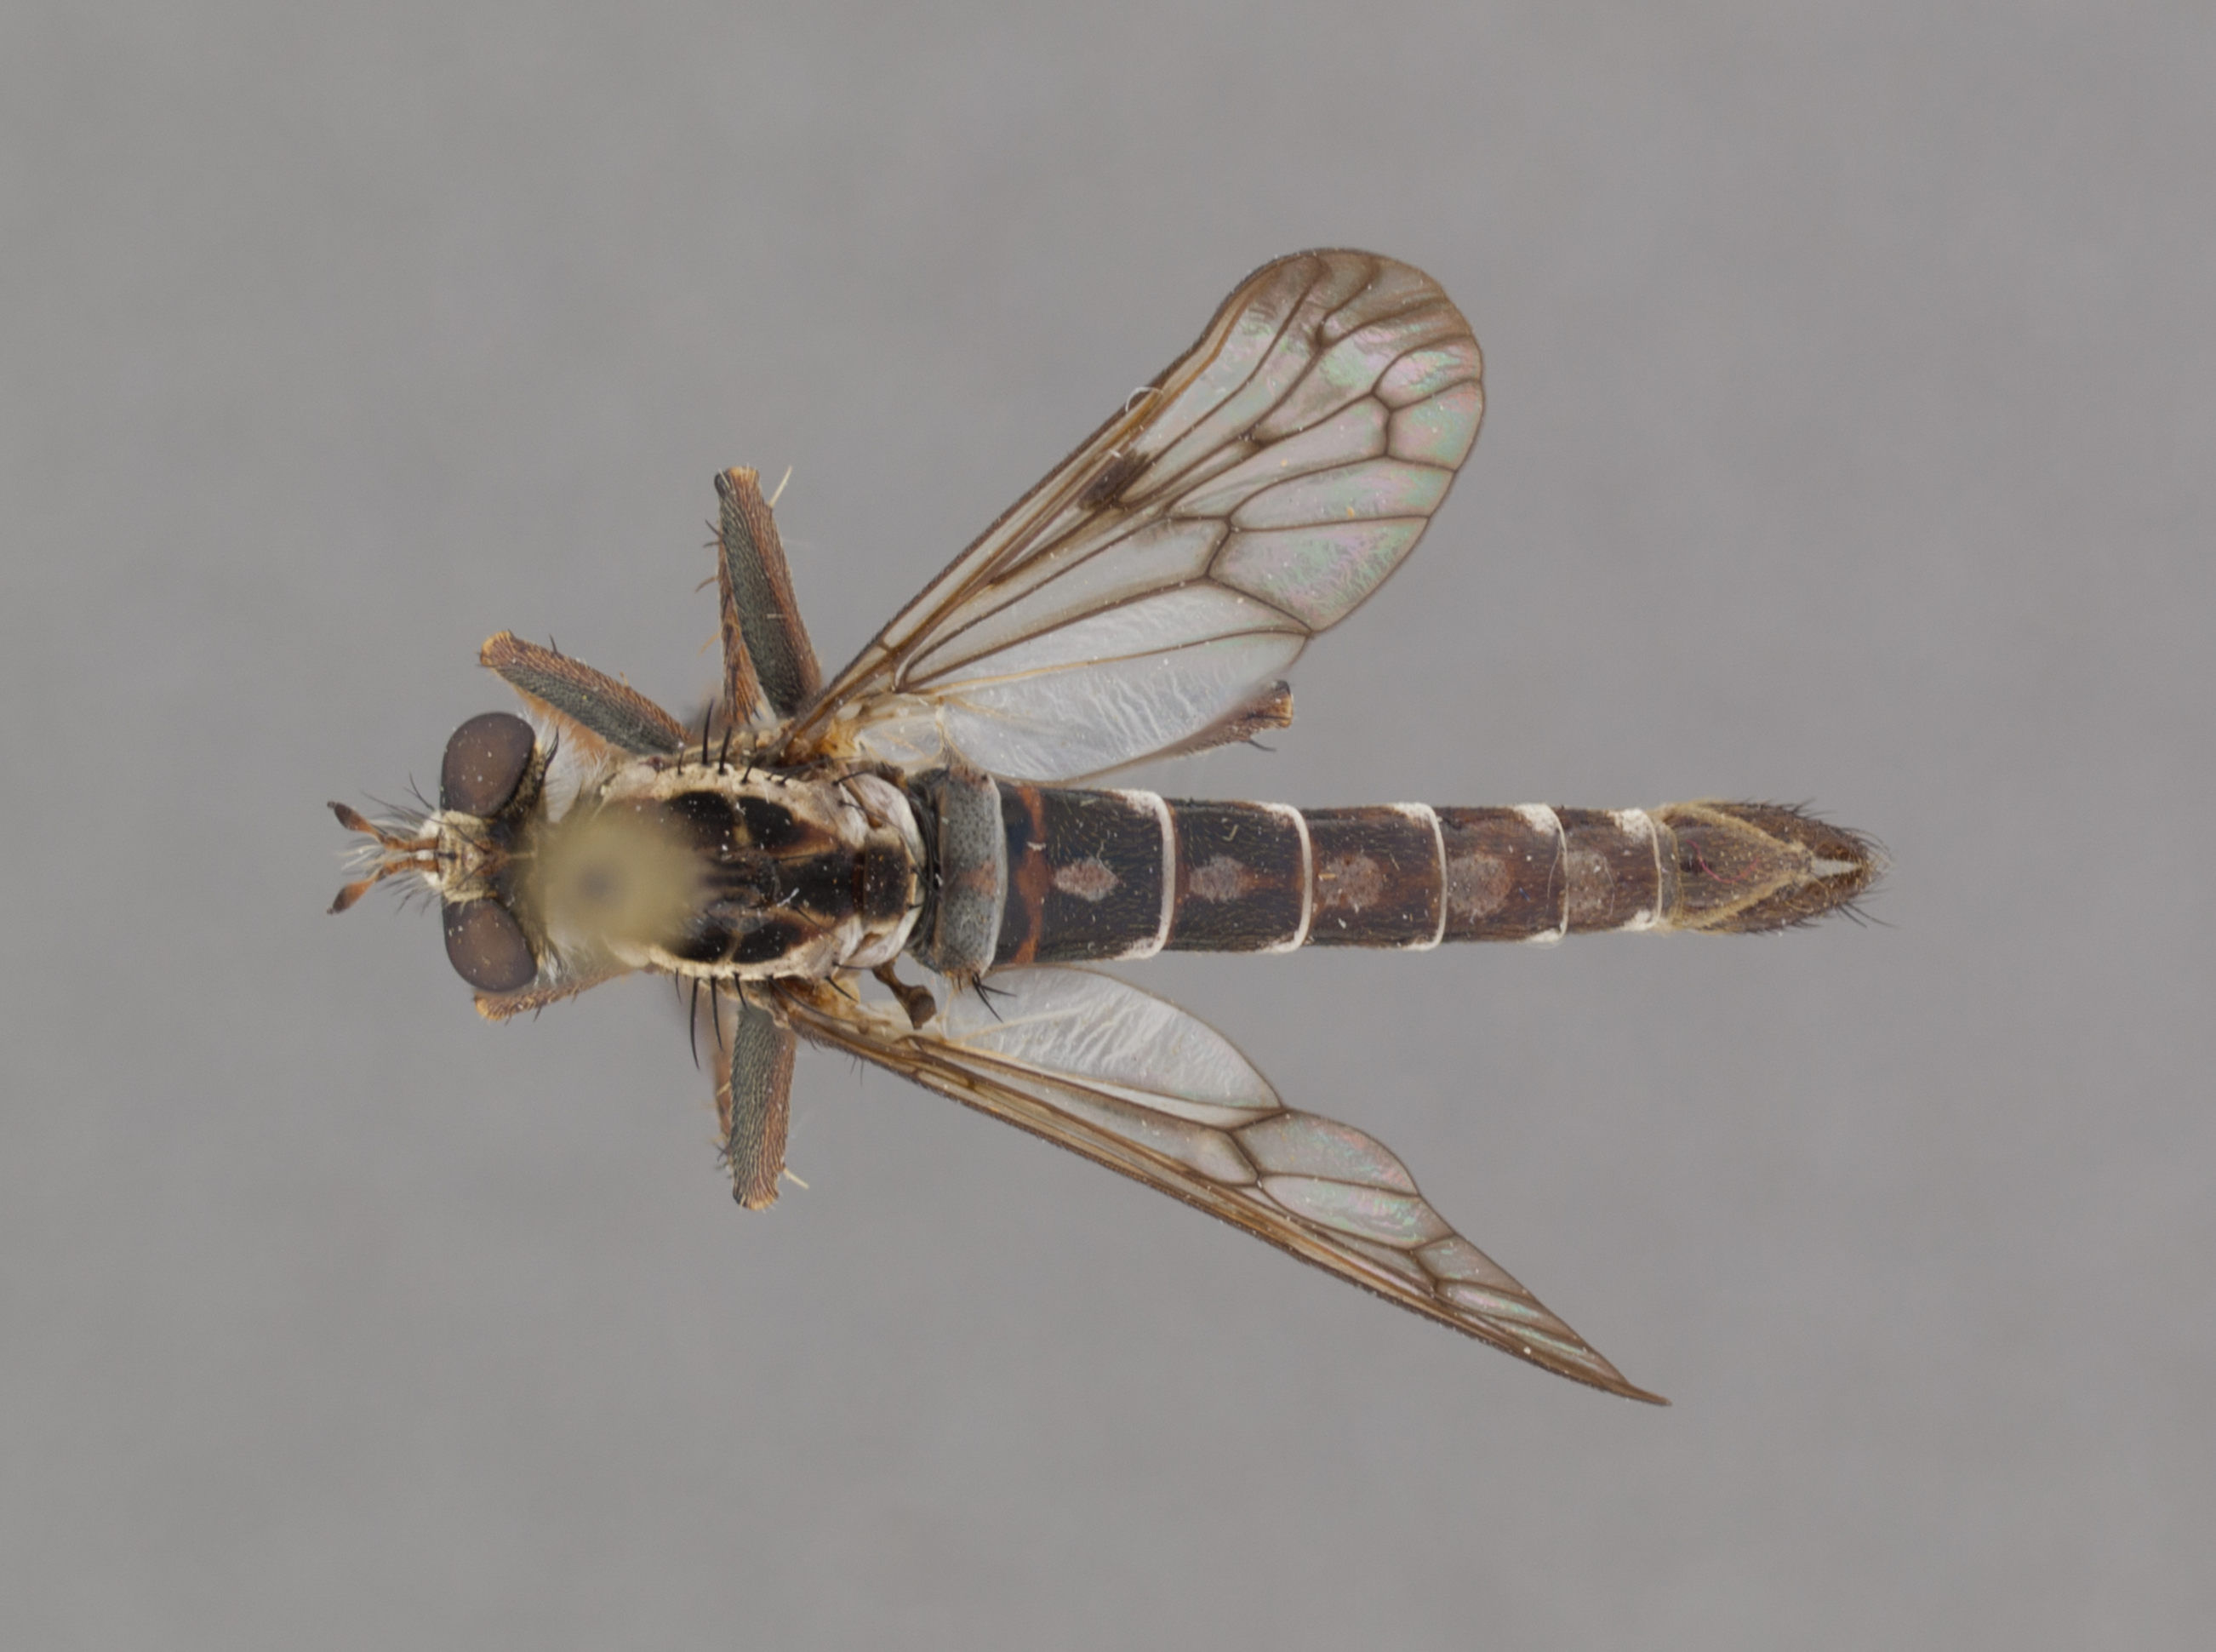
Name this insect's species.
Hypenetes stigmatias
